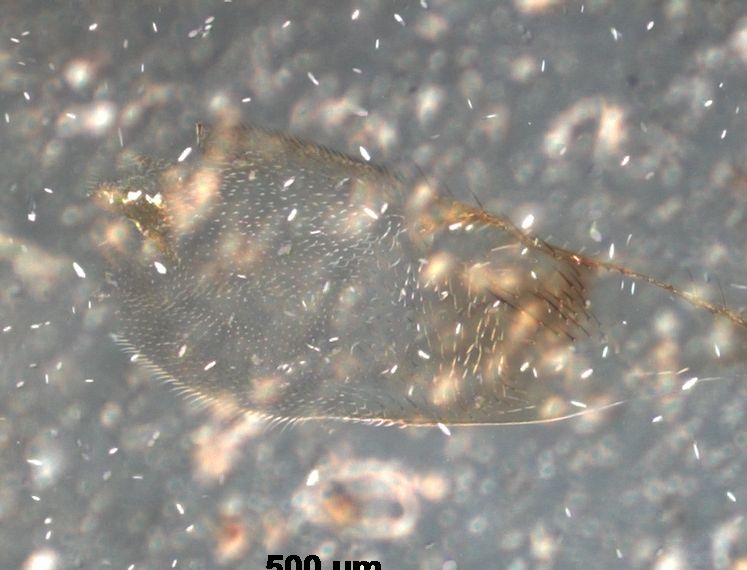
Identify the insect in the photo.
Anicetus deltoideus
